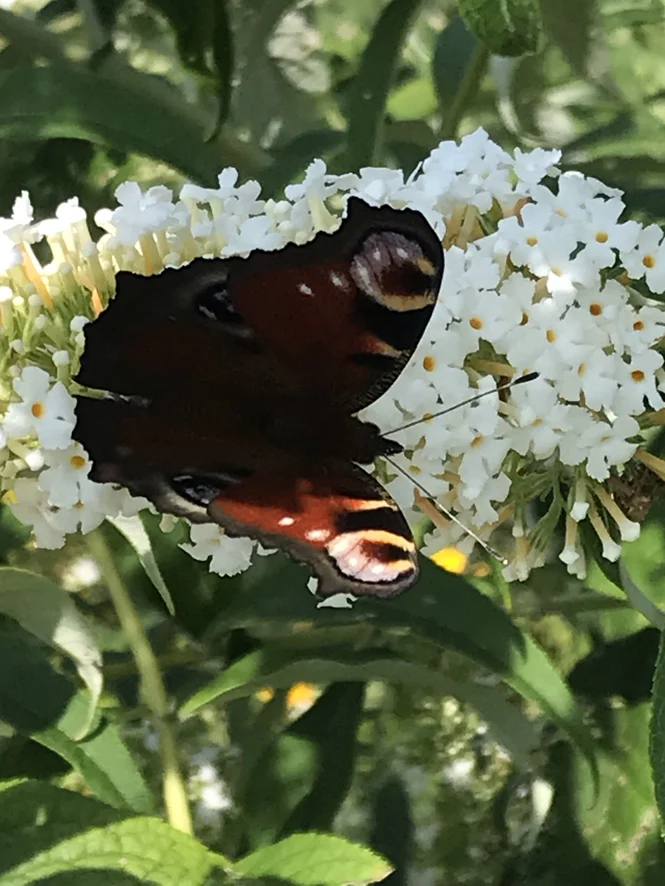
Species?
Aglais io
